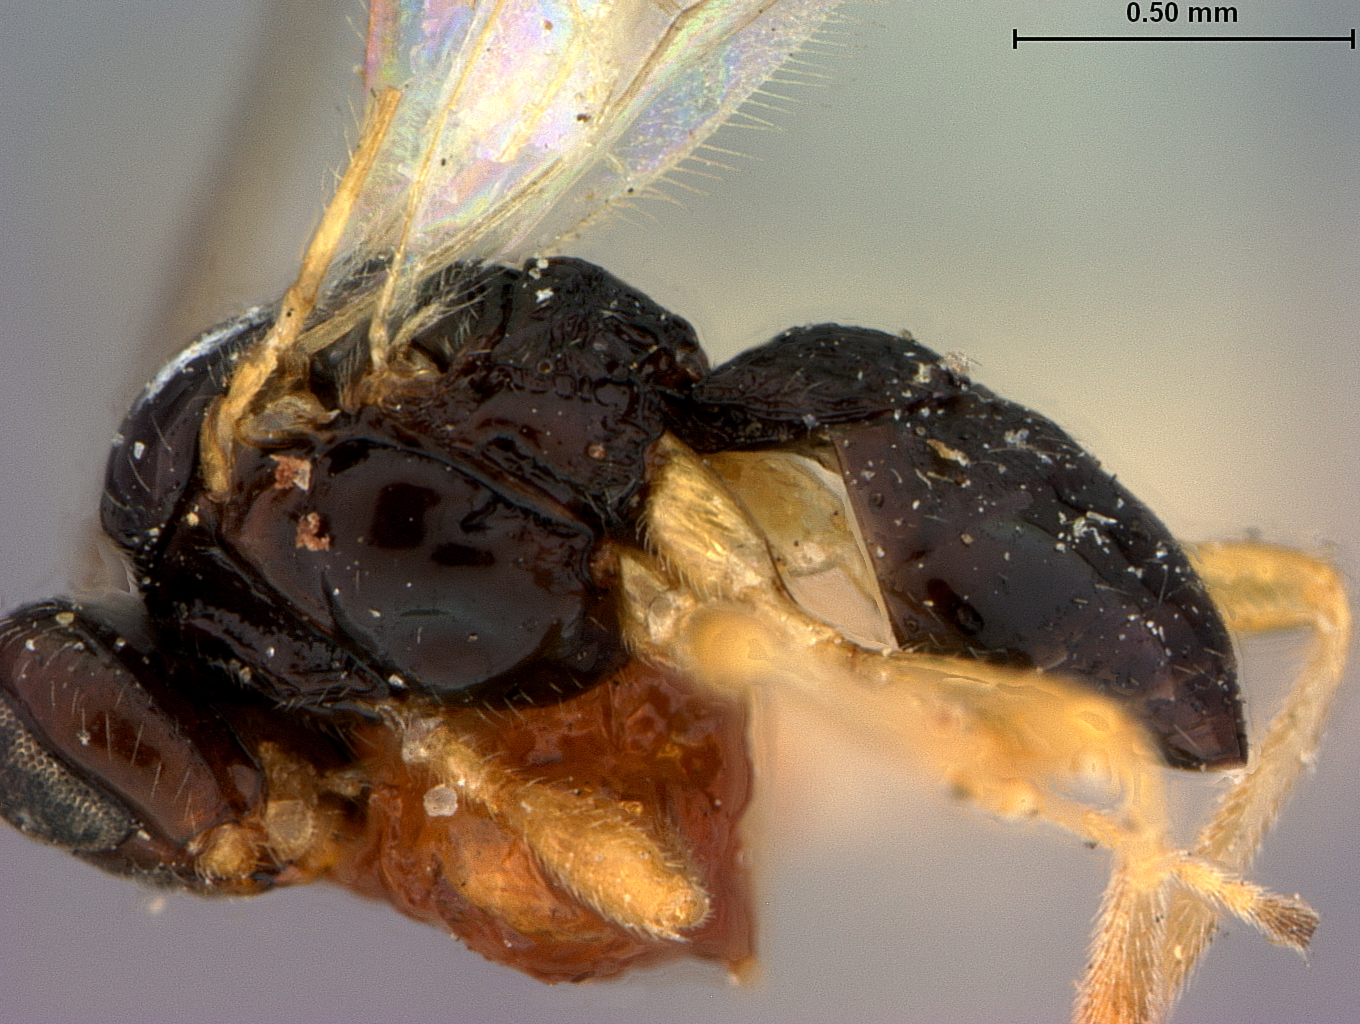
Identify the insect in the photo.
Opius americanus
